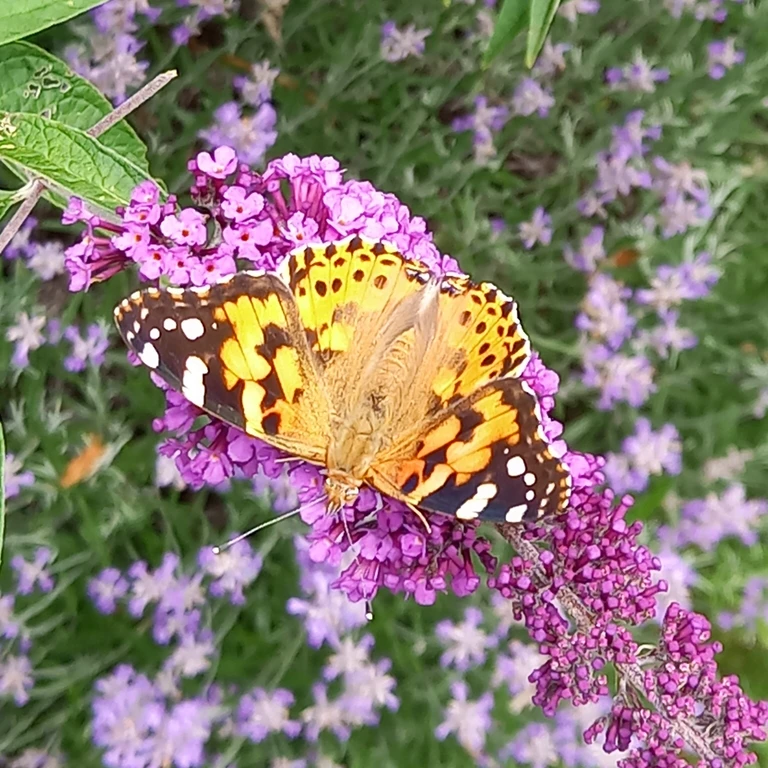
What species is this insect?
Vanessa cardui
